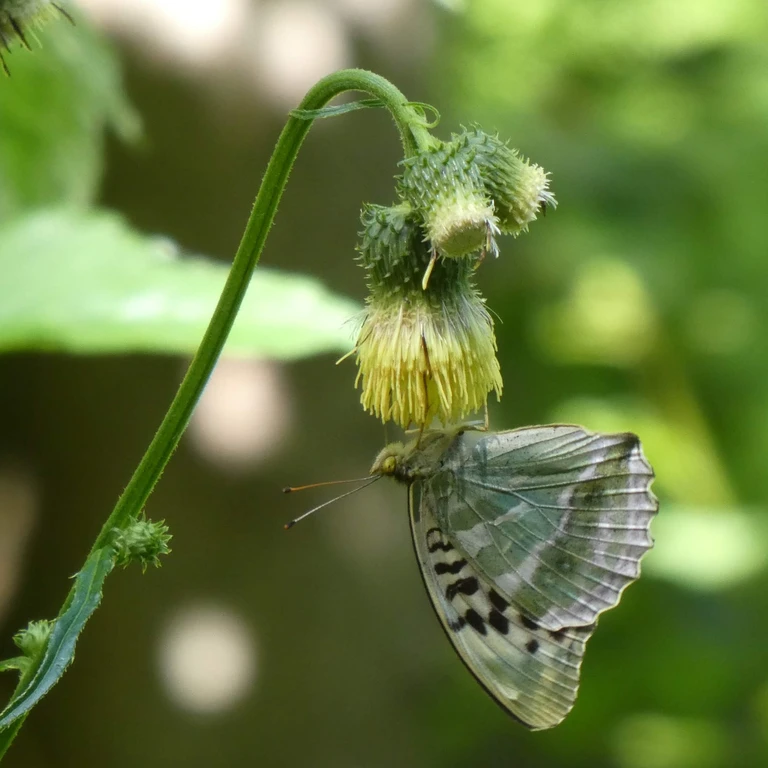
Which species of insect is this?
Argynnis paphia
